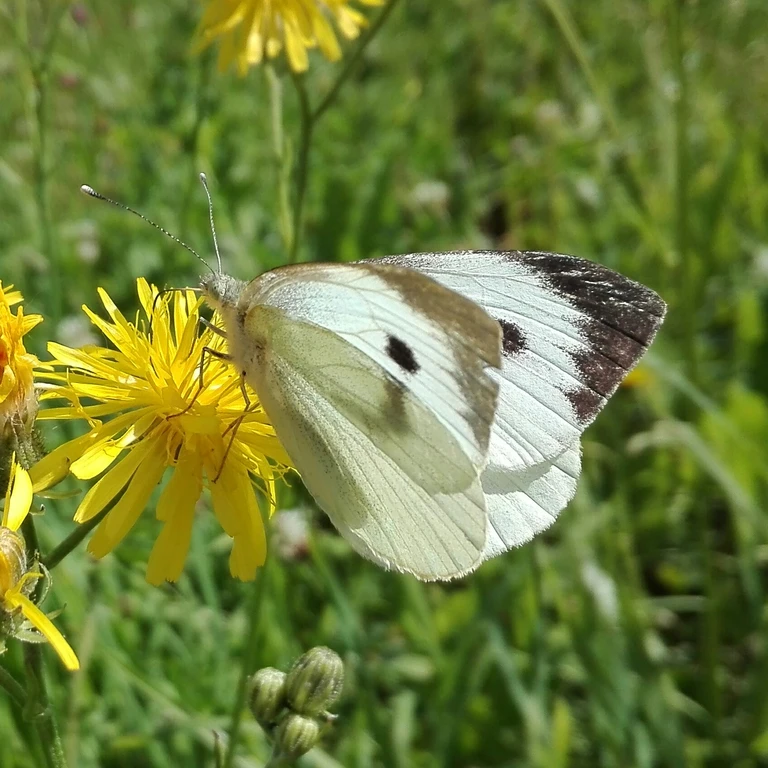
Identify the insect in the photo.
Pieris brassicae
